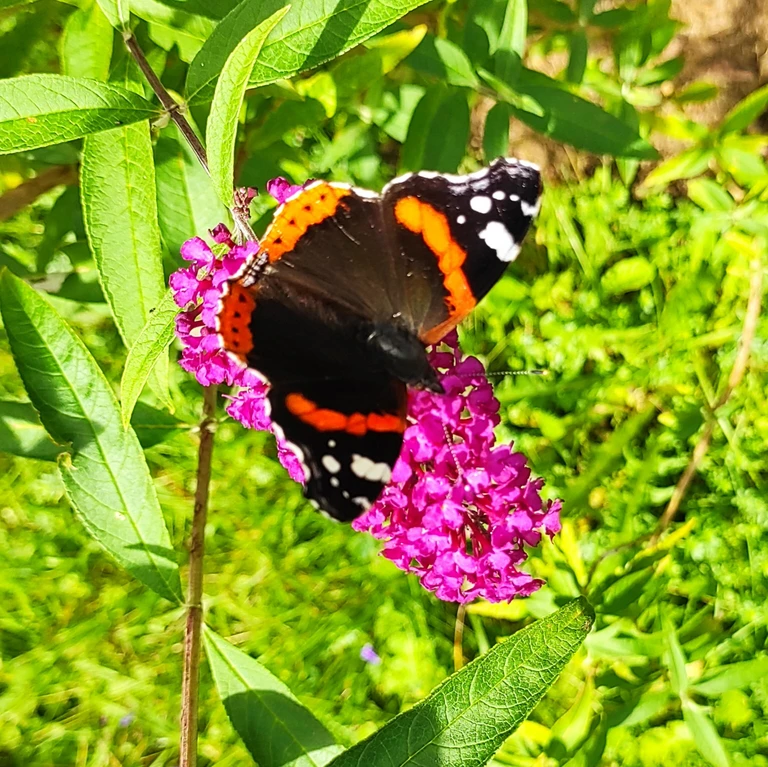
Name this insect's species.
Vanessa atalanta
